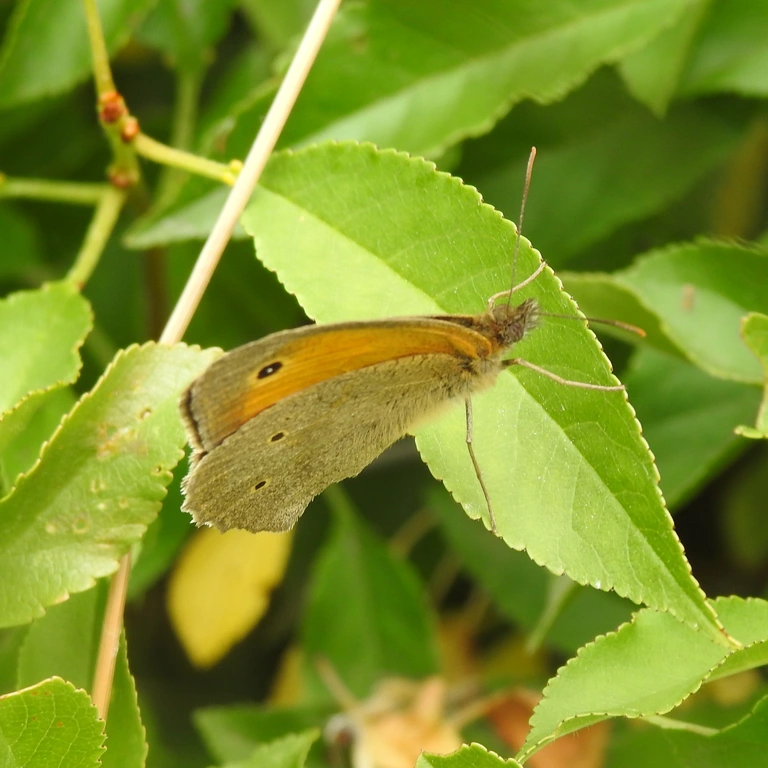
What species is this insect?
Maniola jurtina
